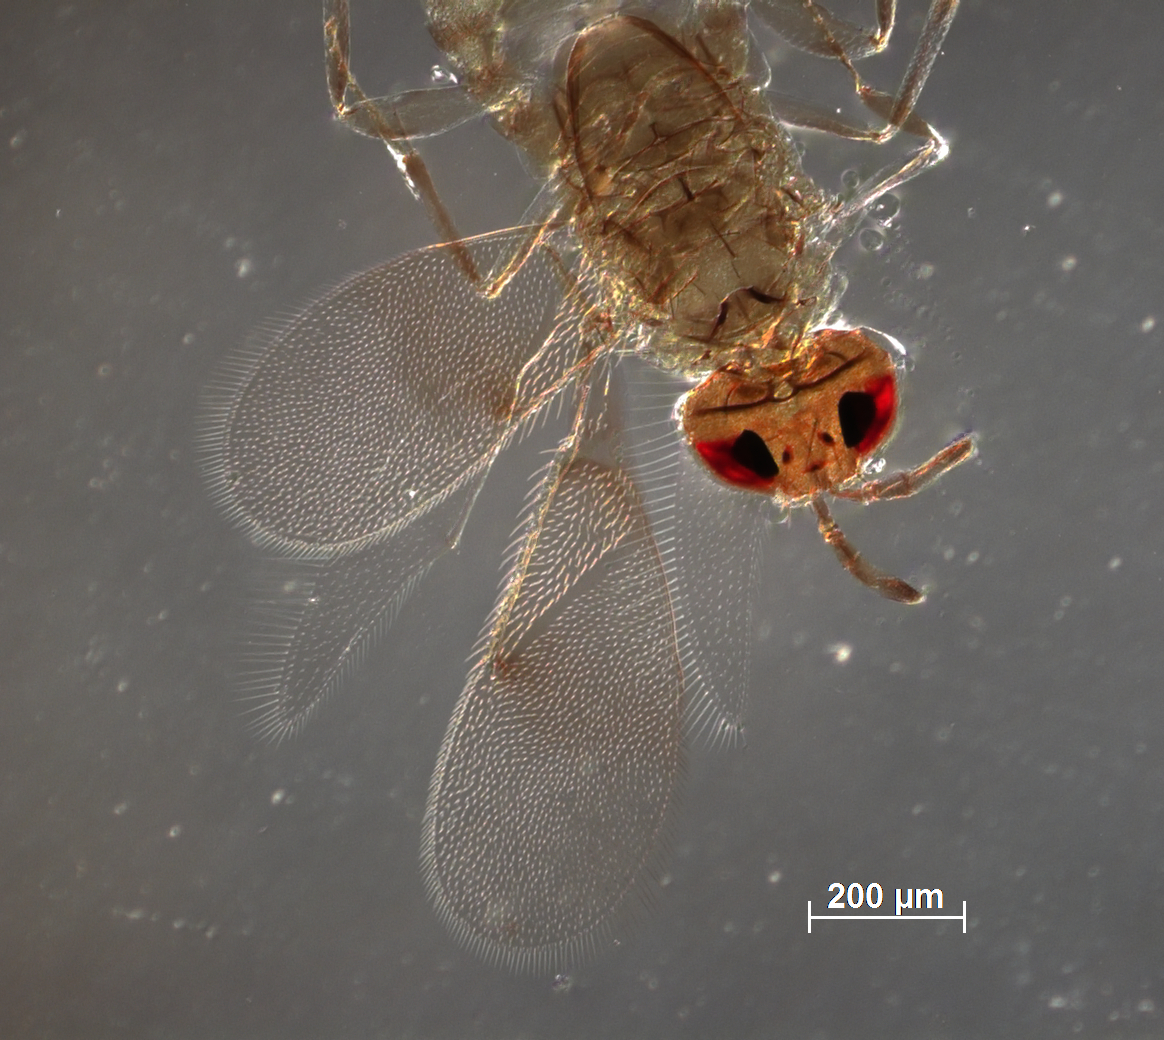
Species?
Centrodora chowdhurii
